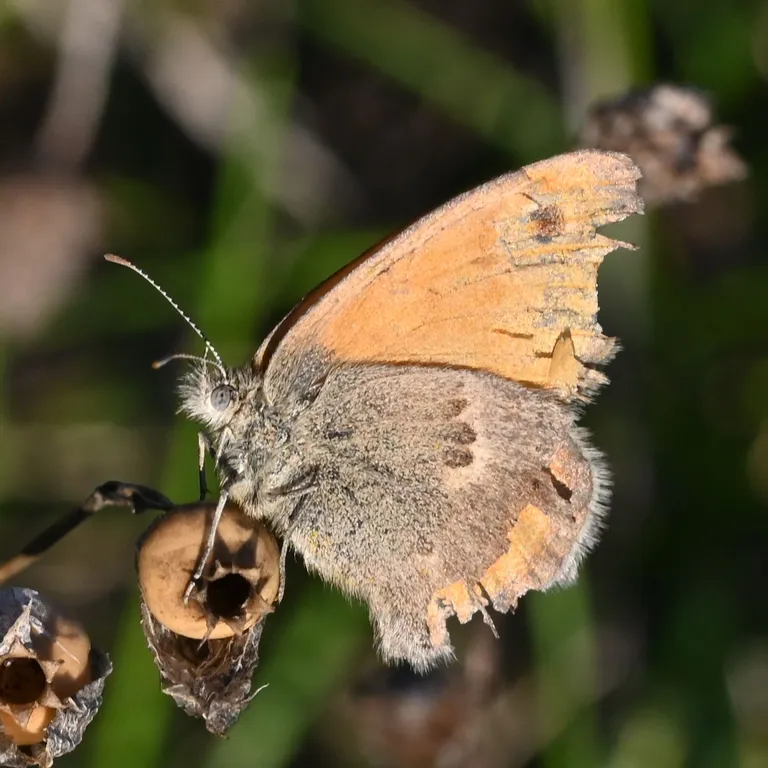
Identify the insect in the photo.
Coenonympha pamphilus
